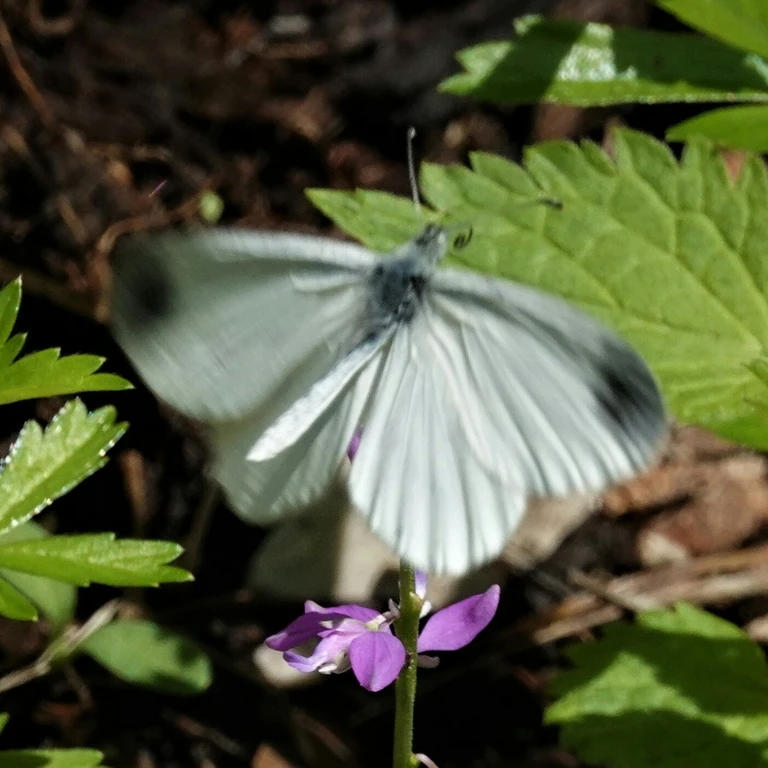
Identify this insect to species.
Leptidea sinapis/juvernica
